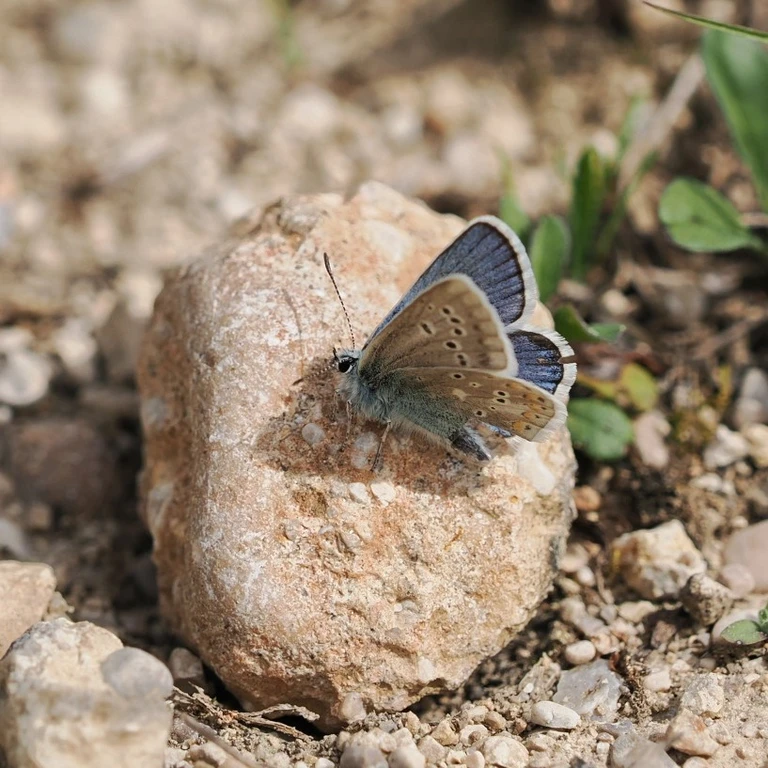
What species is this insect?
Polyommatus dorylas
